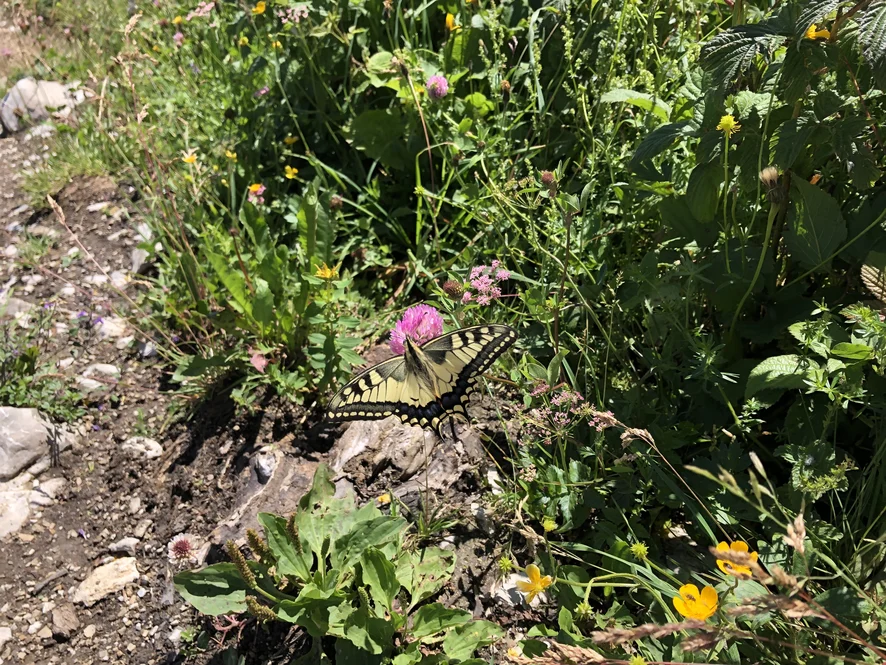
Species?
Papilio machaon
